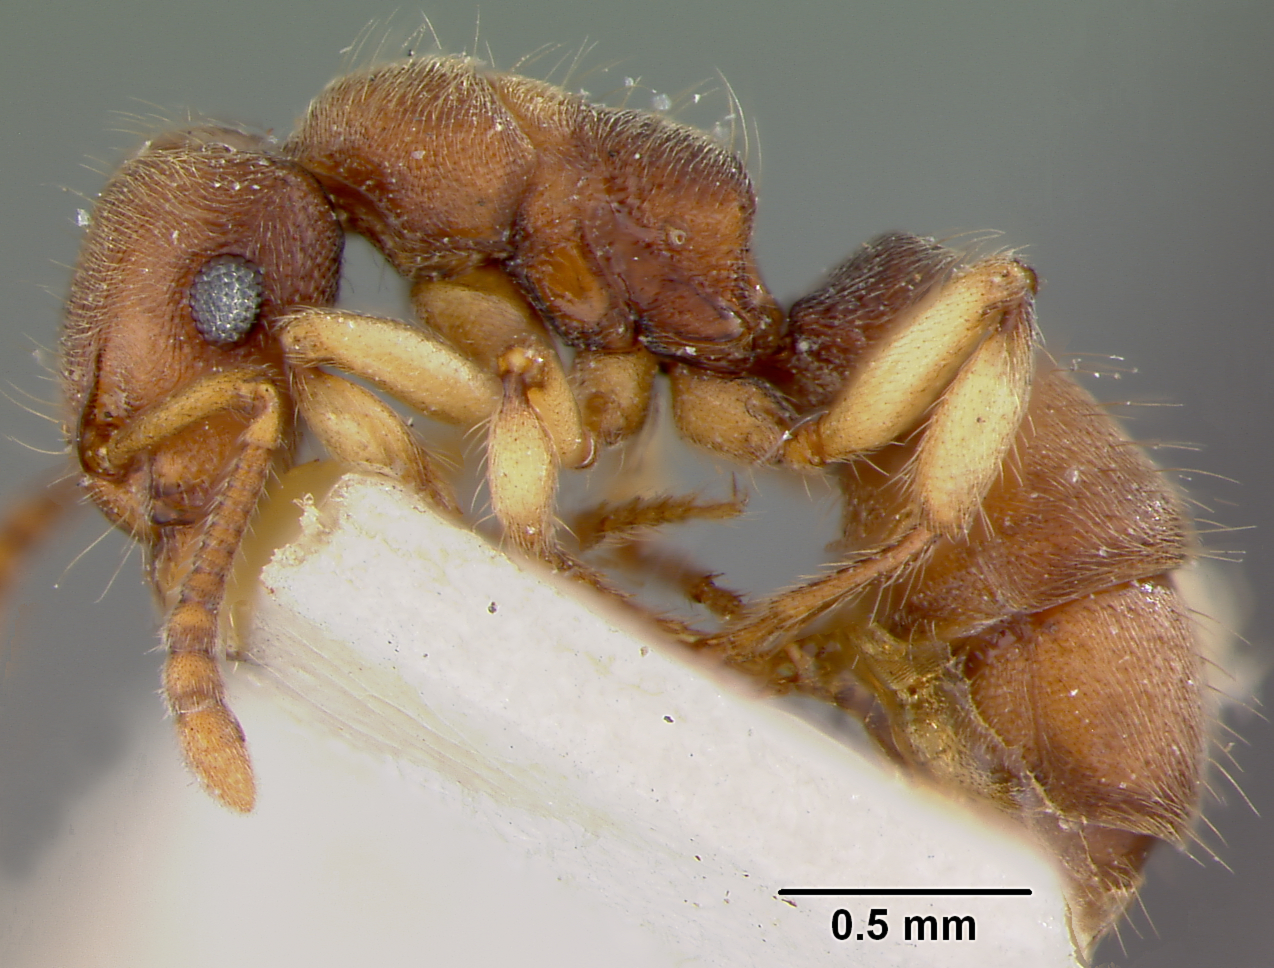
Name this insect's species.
Acanthoponera browni
